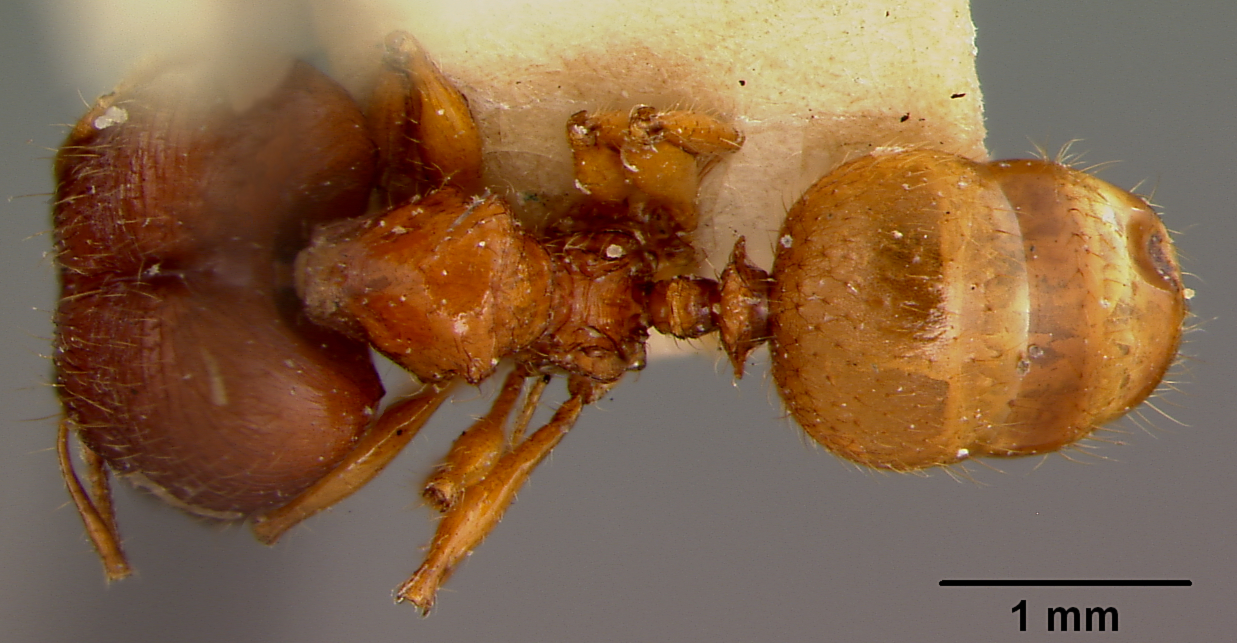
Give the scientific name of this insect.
Pheidole mendanai
